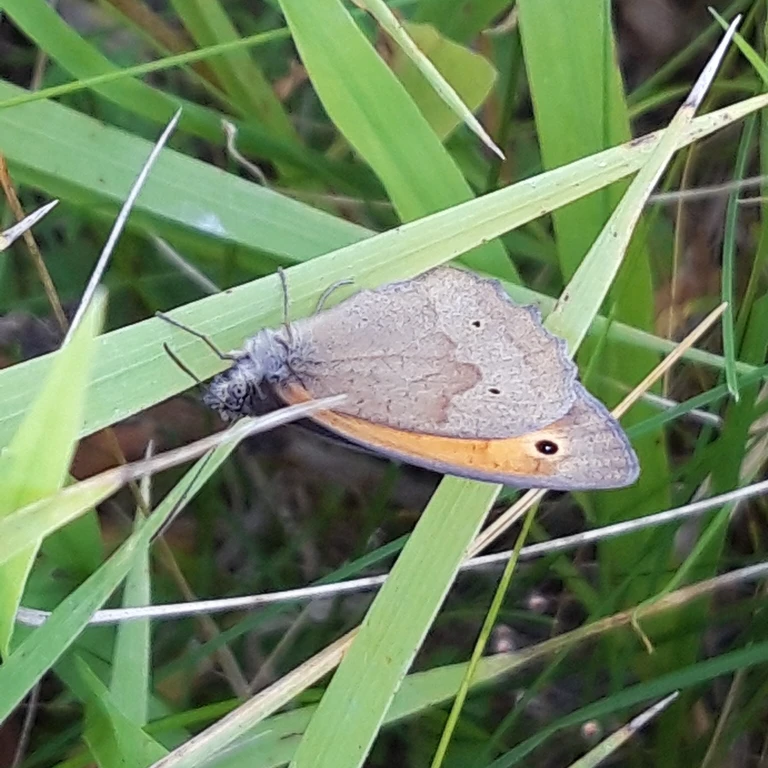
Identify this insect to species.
Maniola jurtina
